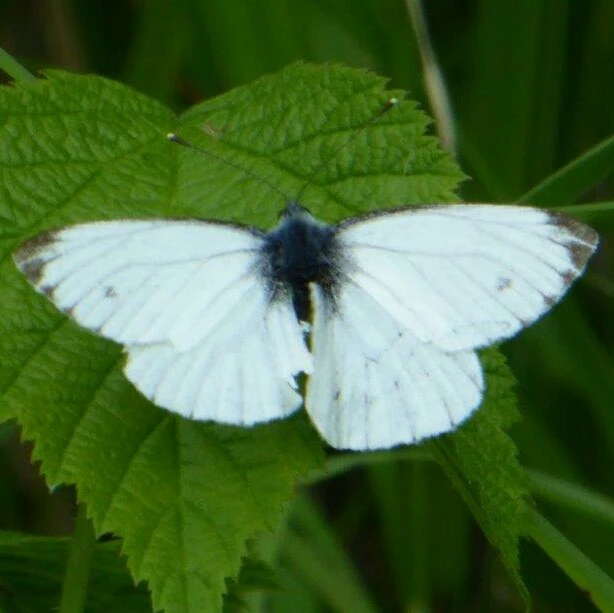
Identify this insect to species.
Pieris napi
